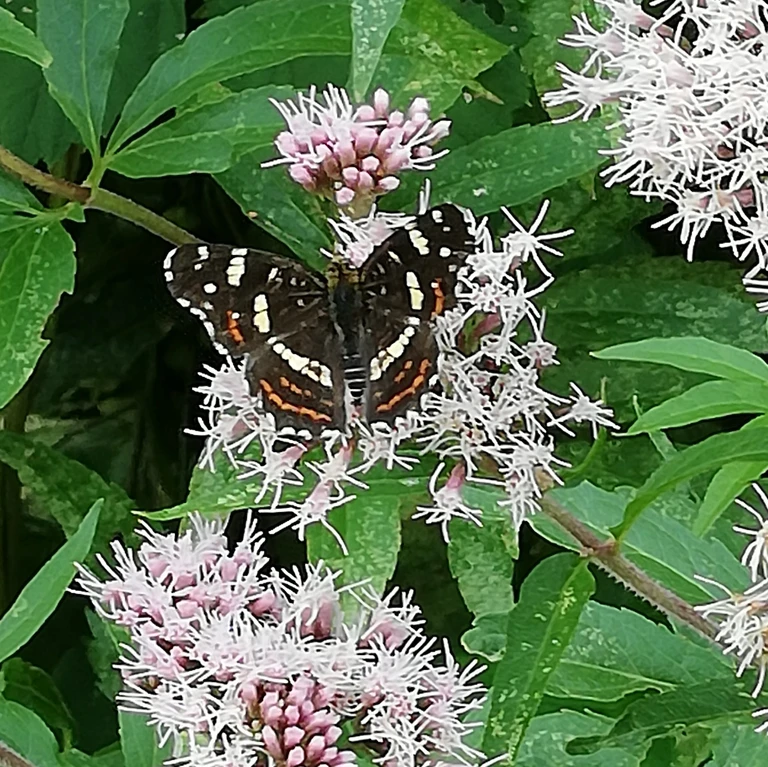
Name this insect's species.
Araschnia levana
